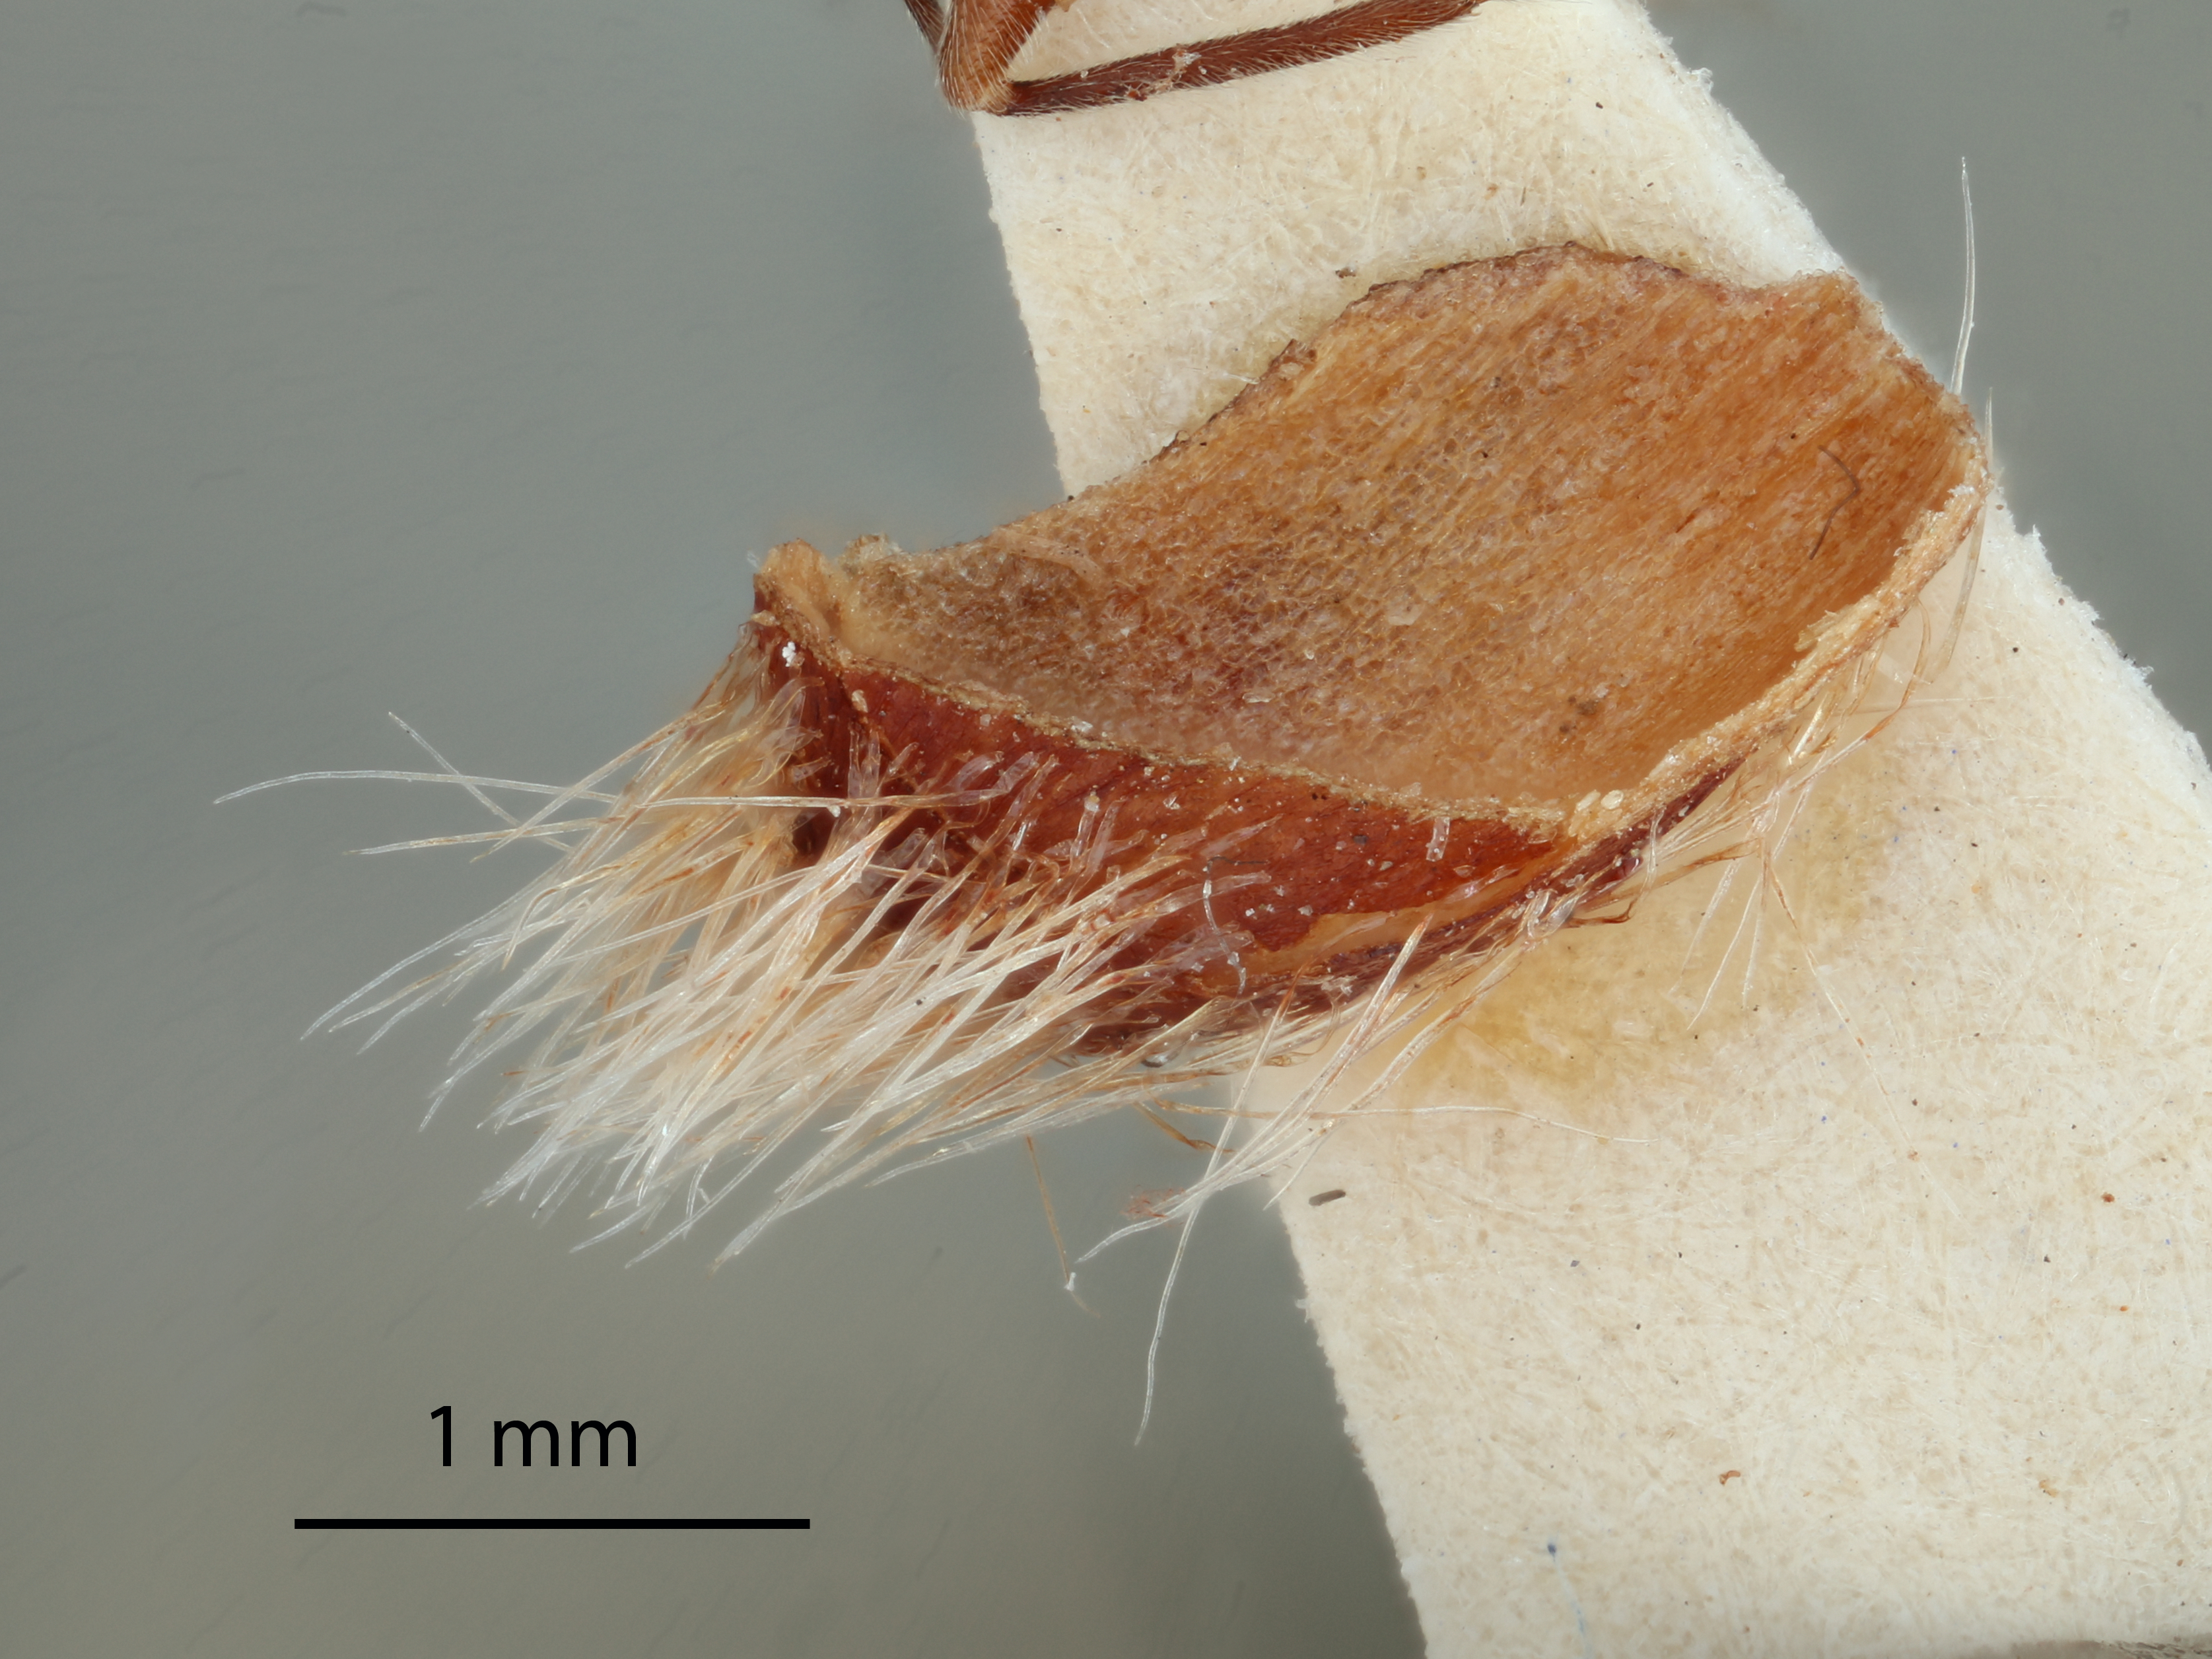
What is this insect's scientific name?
Trichoteras frondeum
